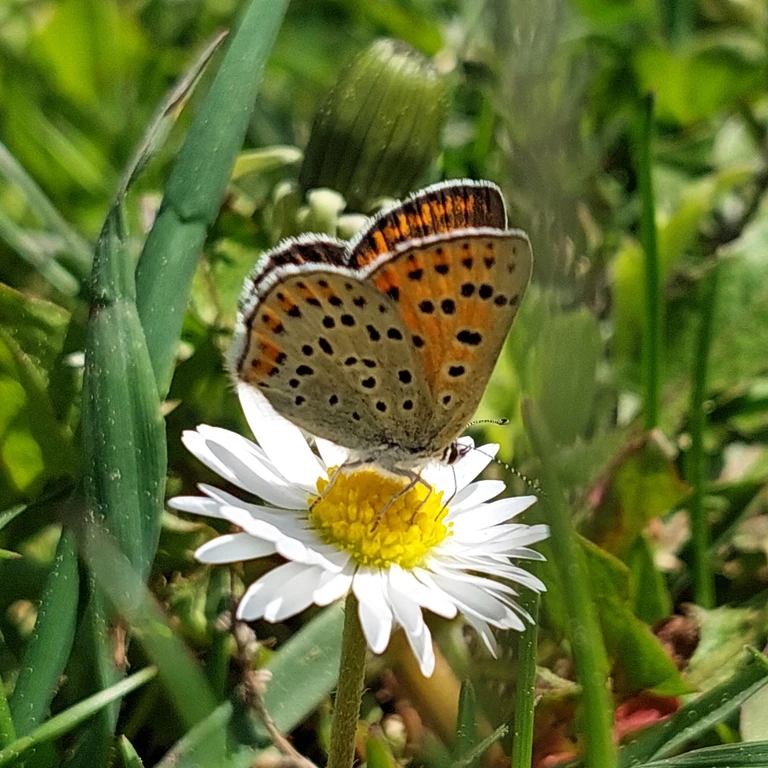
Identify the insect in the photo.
Lycaena tityrus (also Loweia tityrus)
